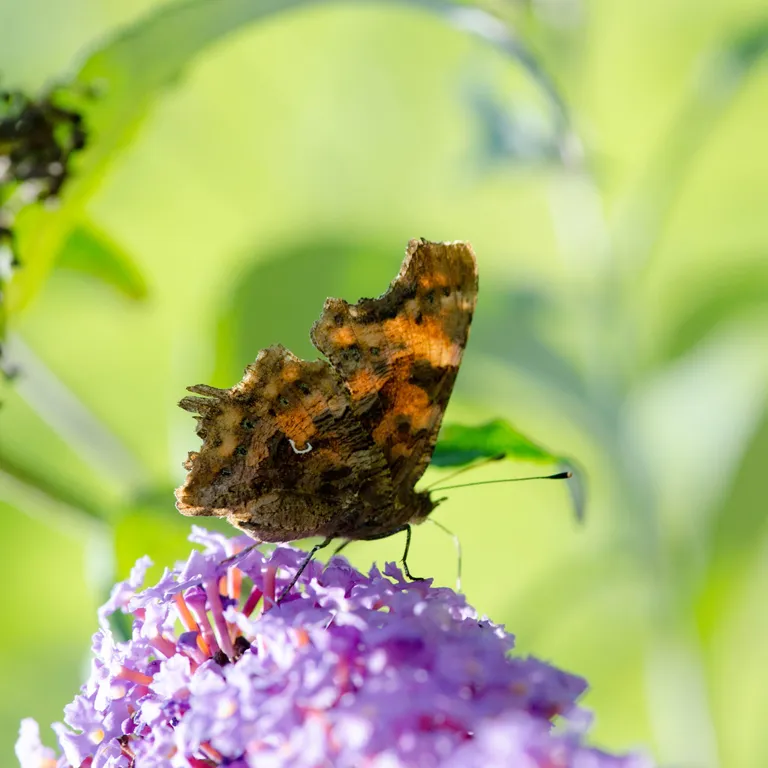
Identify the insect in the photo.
Polygonia c-album
